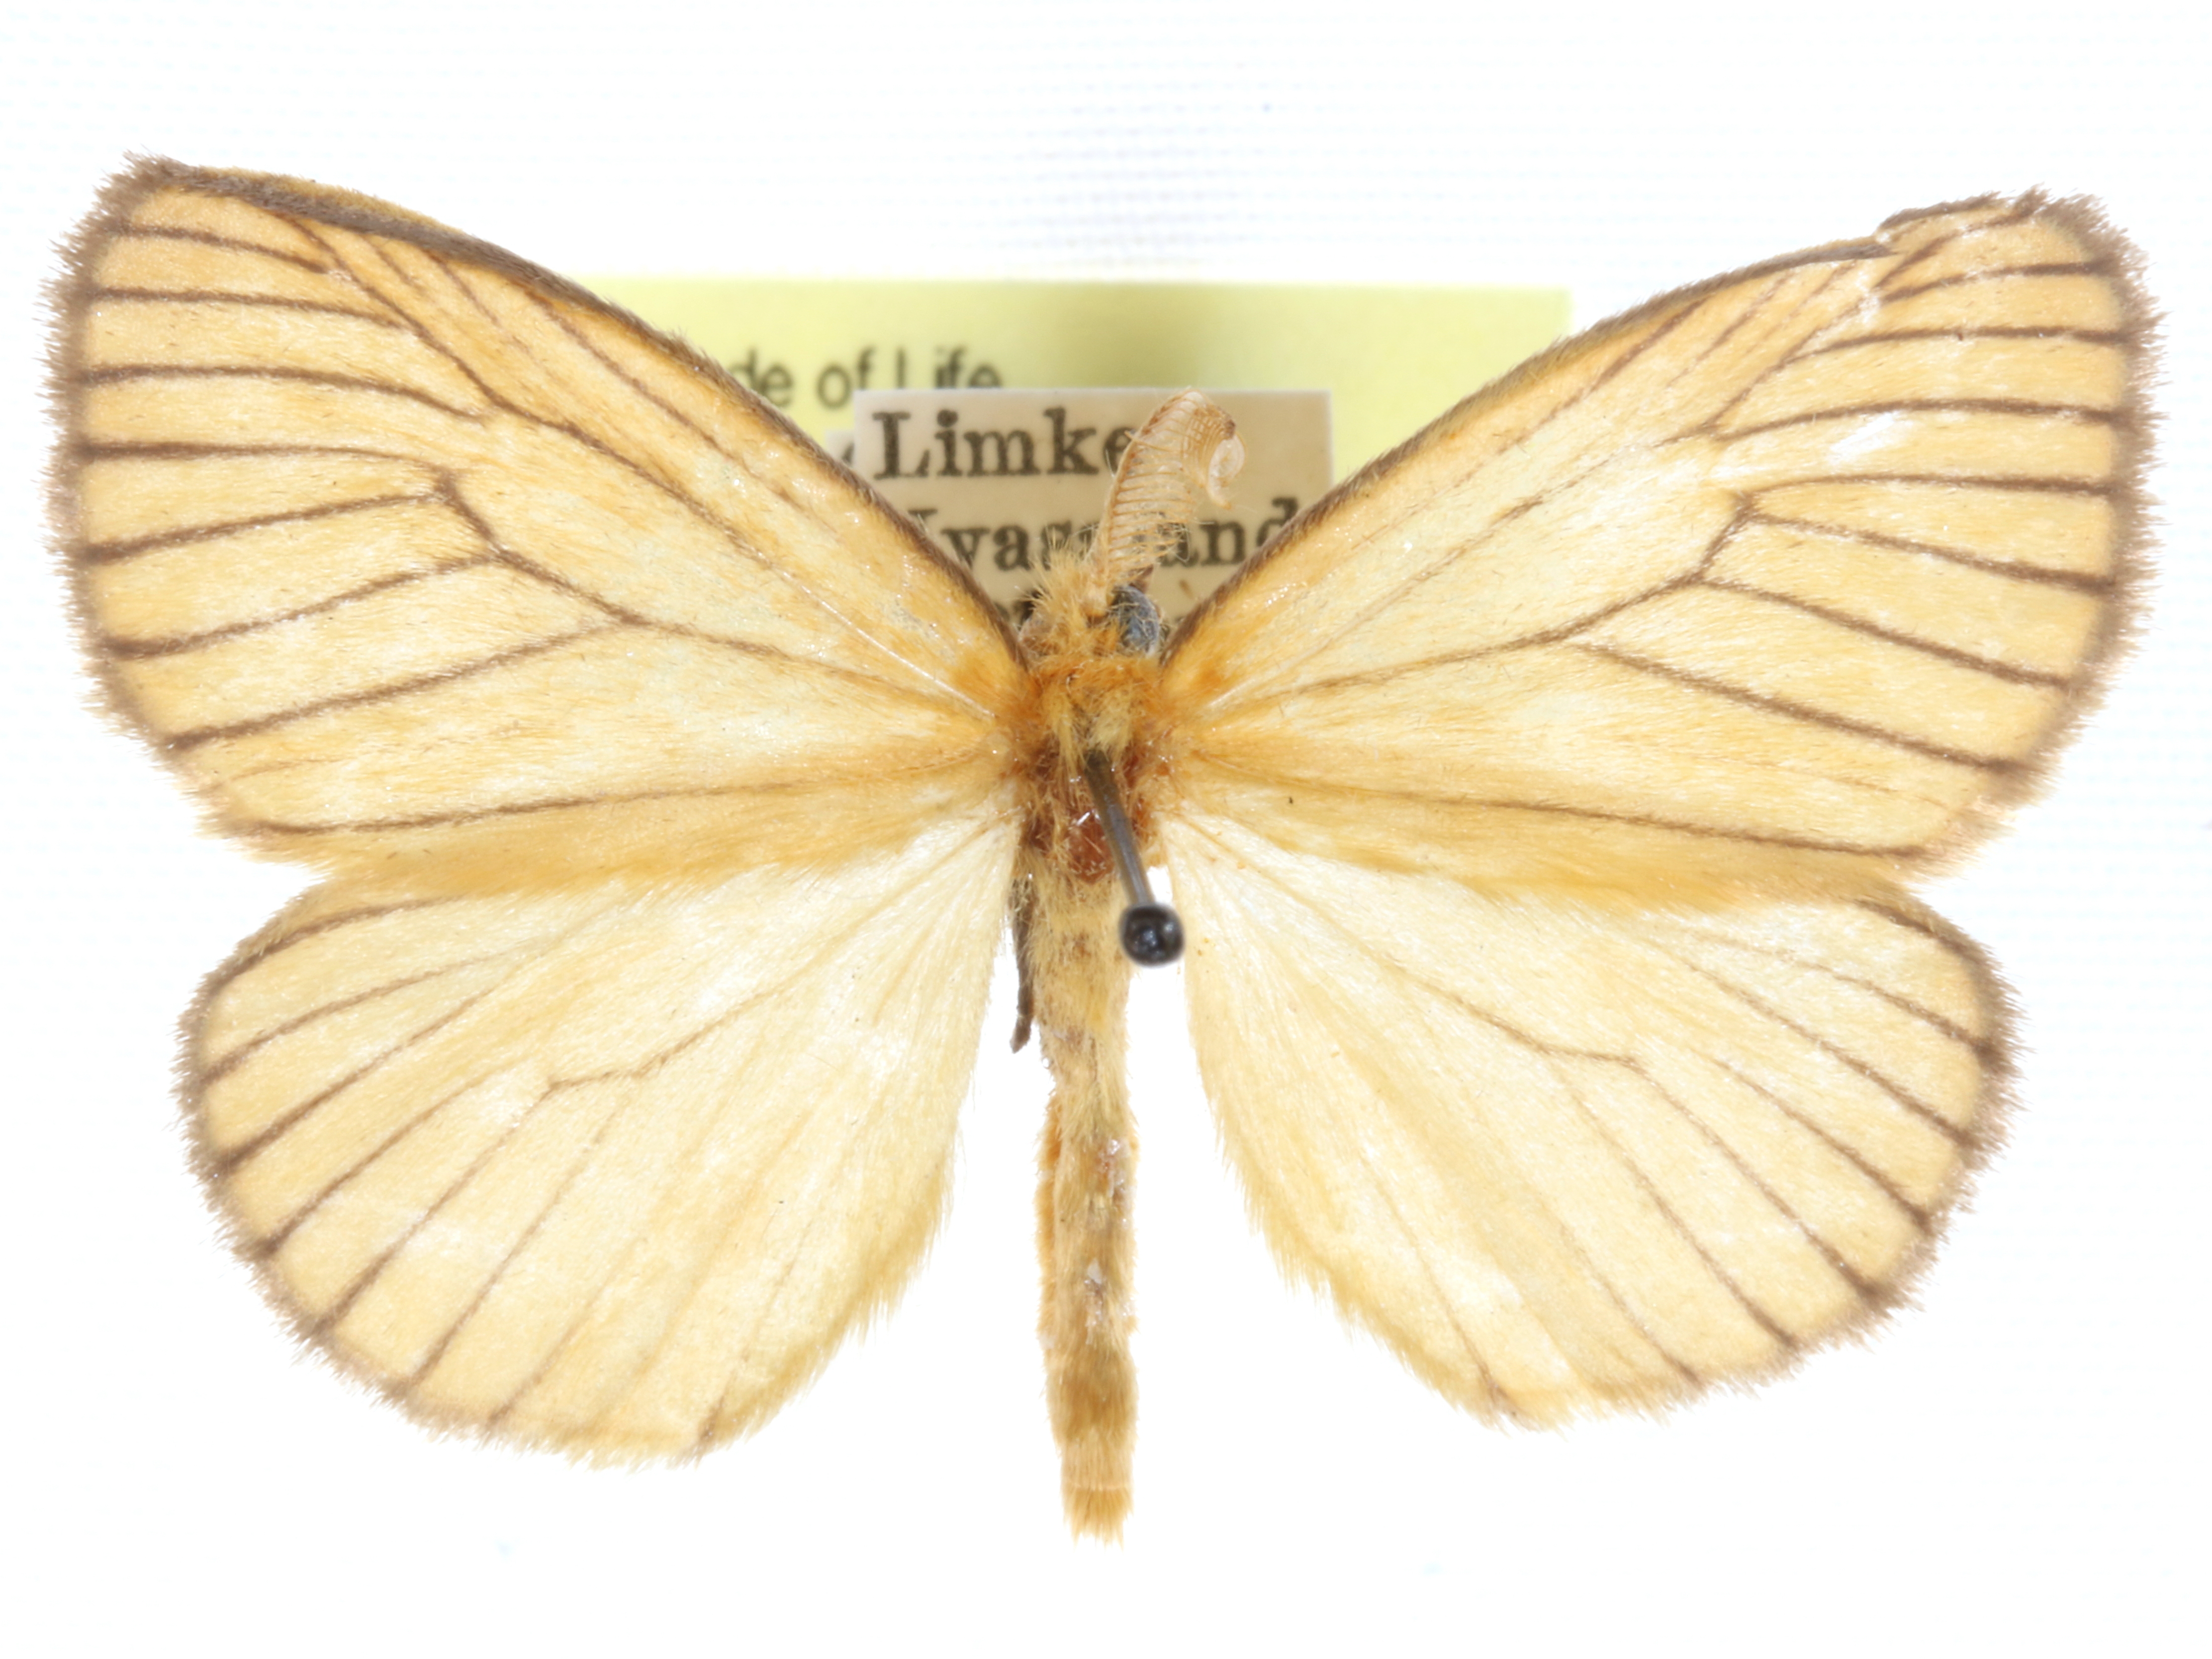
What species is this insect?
Thymara flavescens
